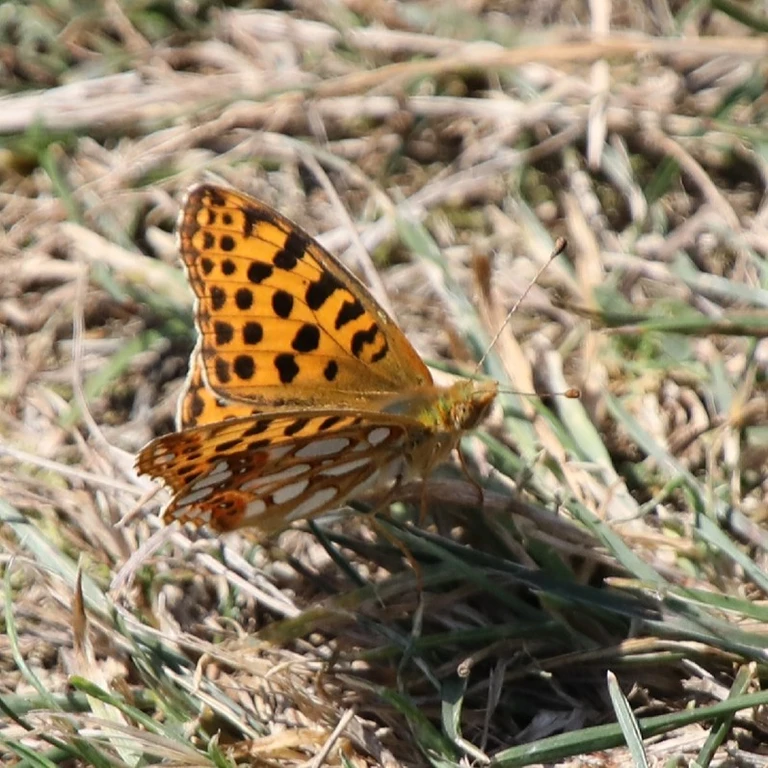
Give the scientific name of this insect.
Issoria lathonia
